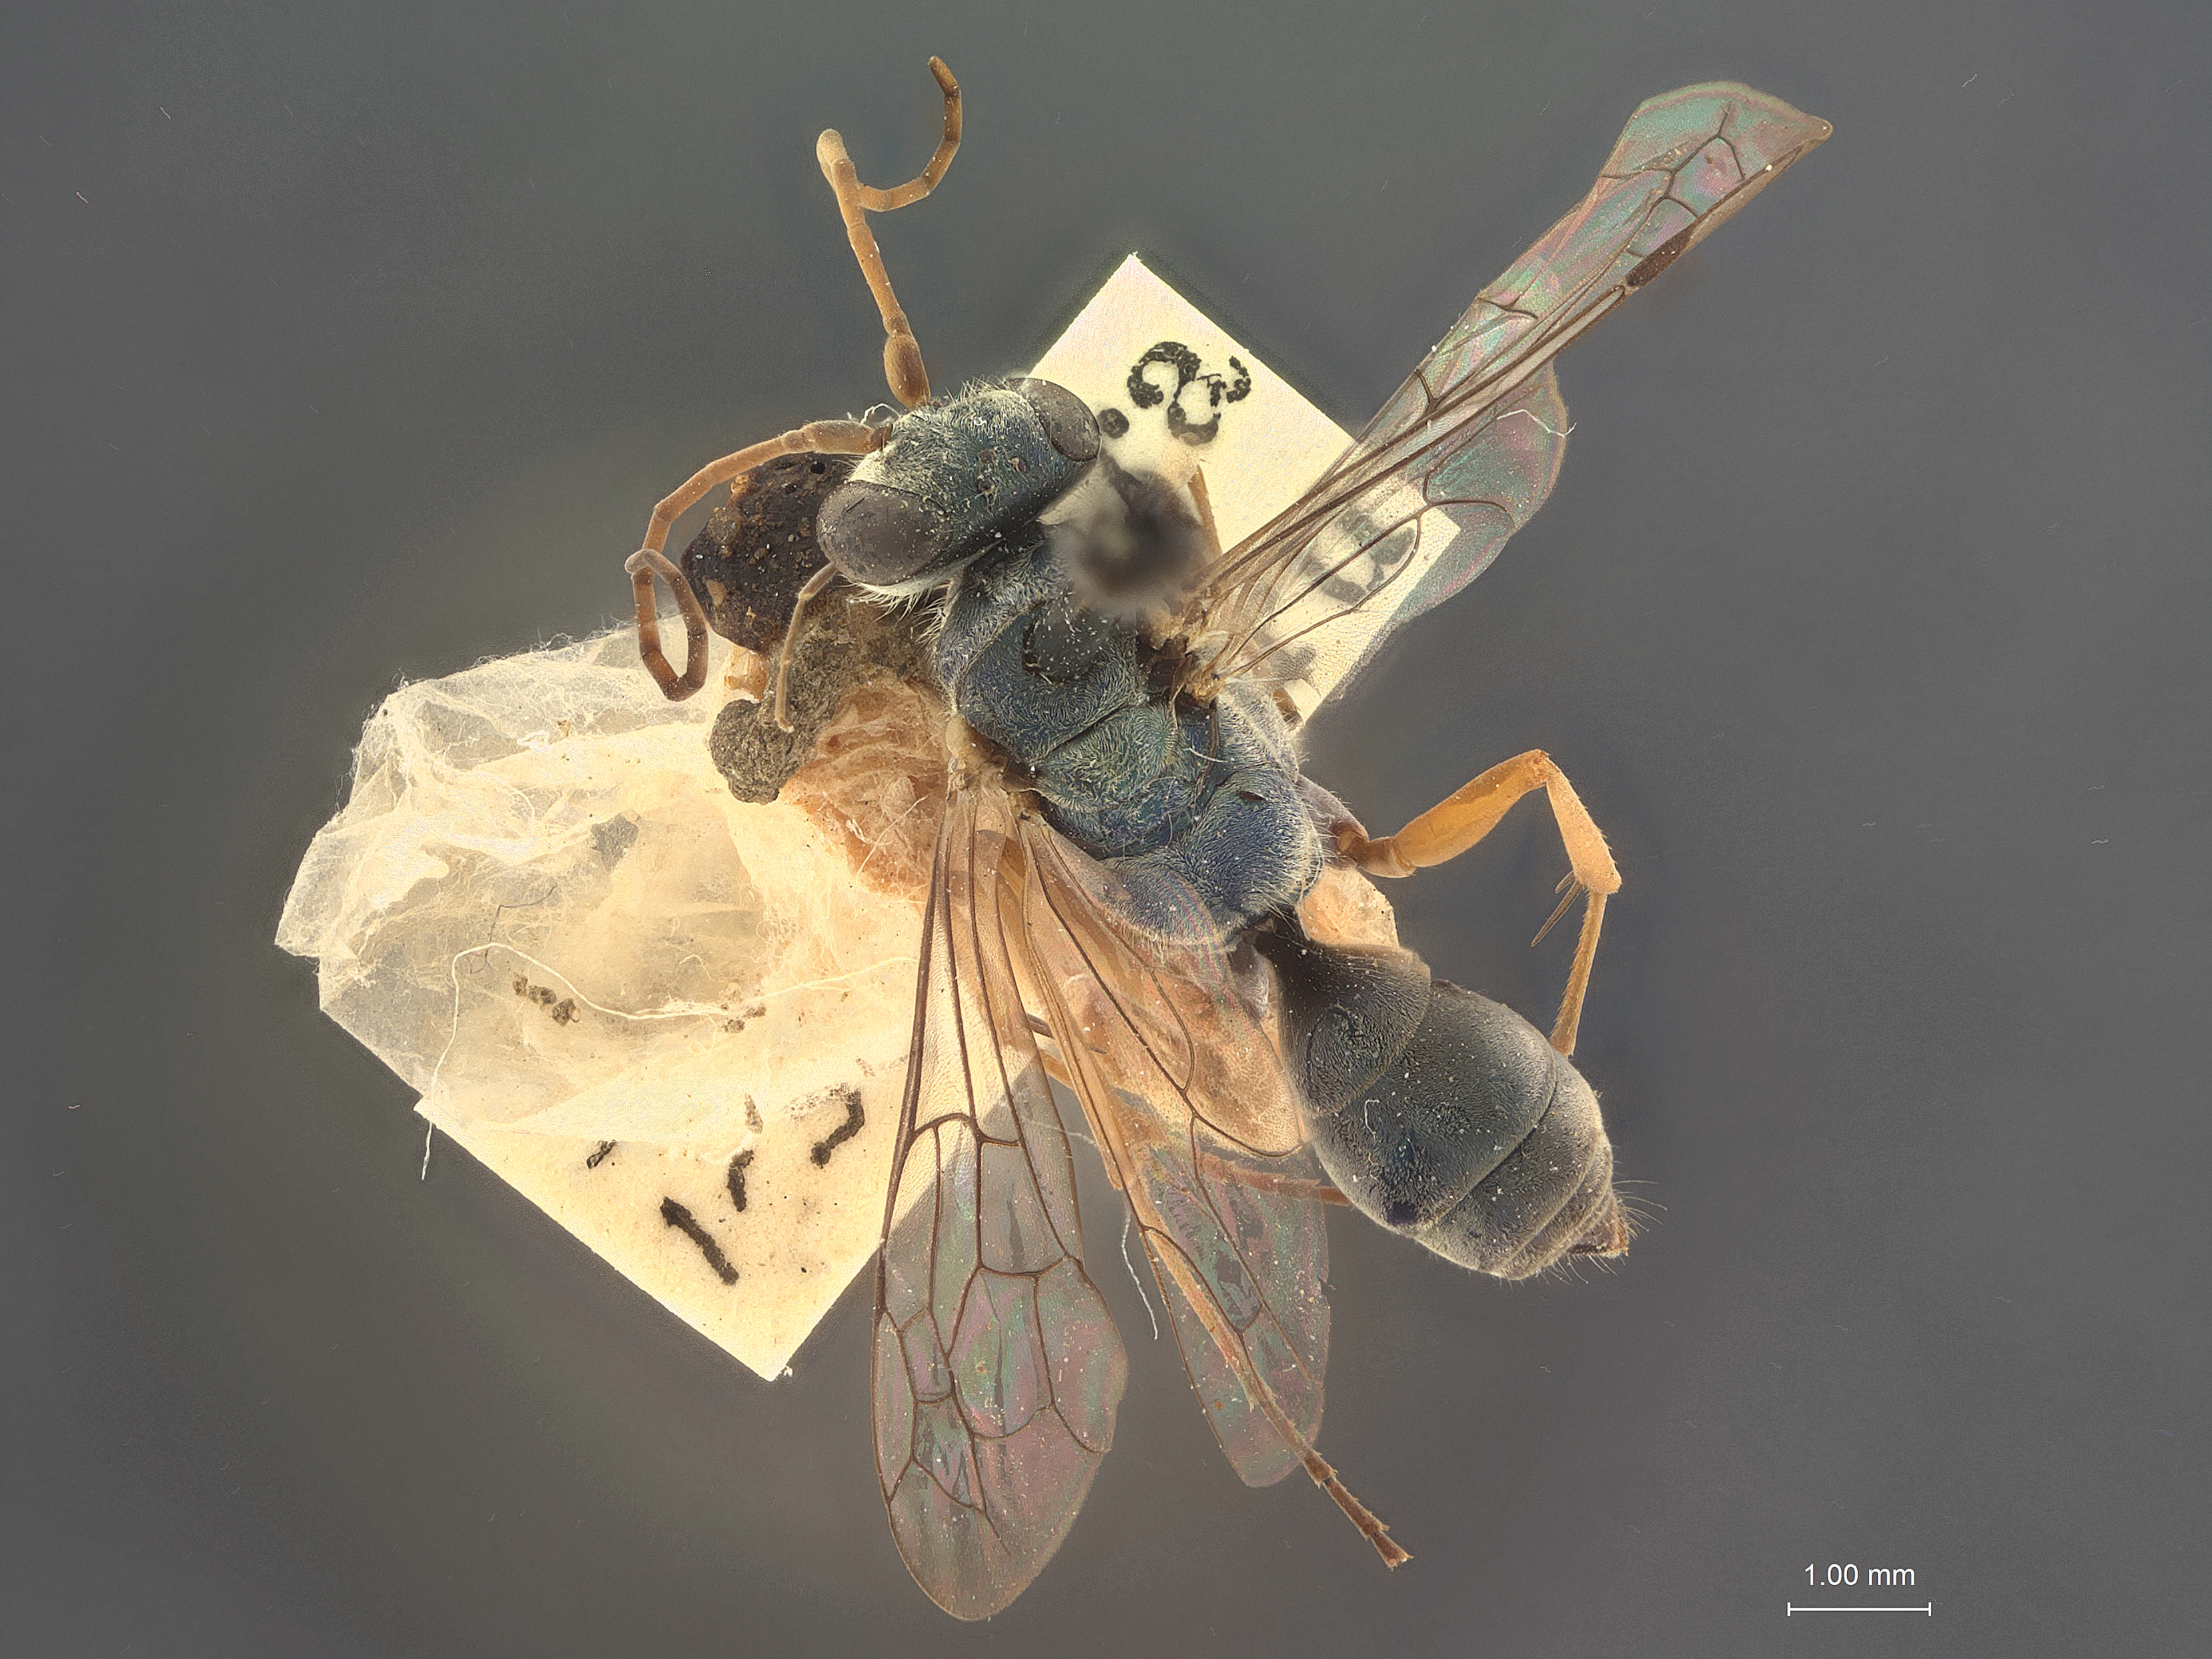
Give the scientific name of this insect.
Auplopus eriodes
